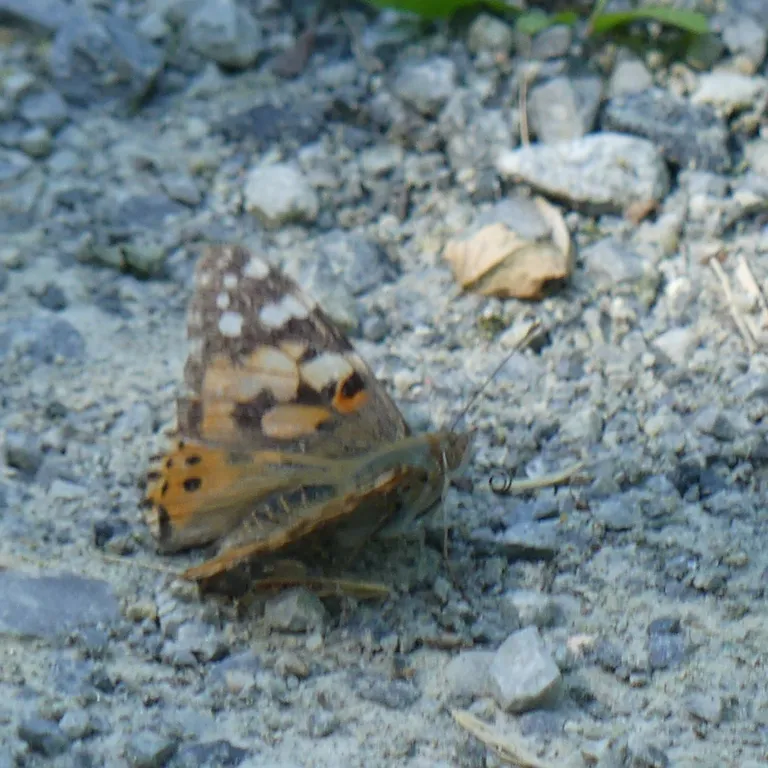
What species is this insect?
Vanessa cardui
